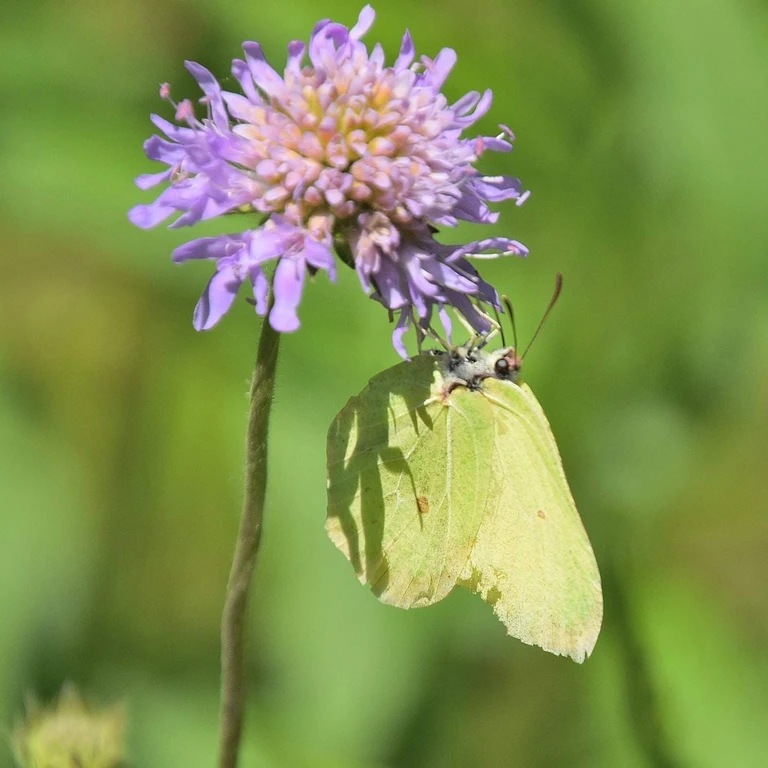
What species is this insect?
Gonepteryx rhamni
